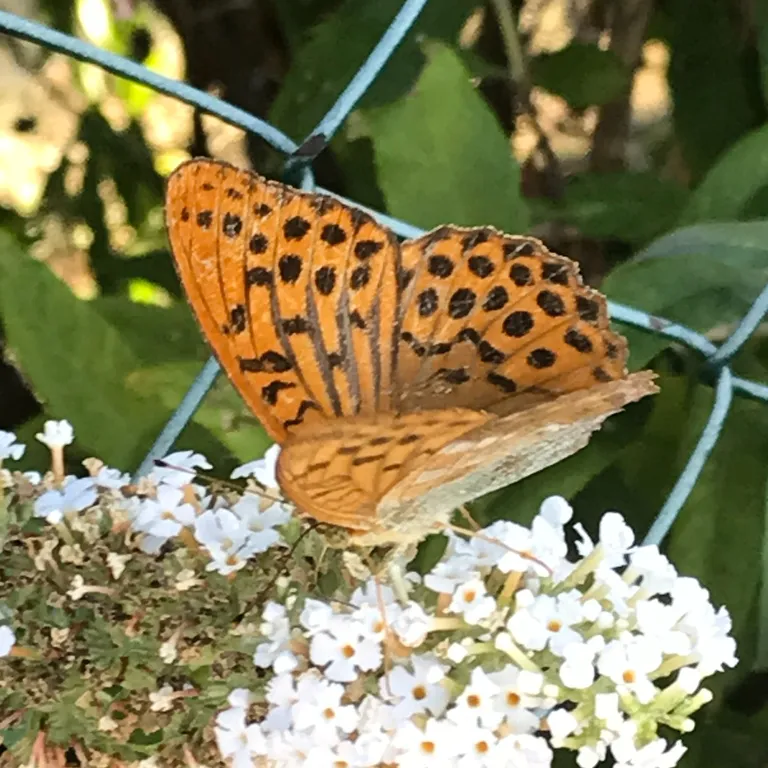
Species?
Argynnis paphia
